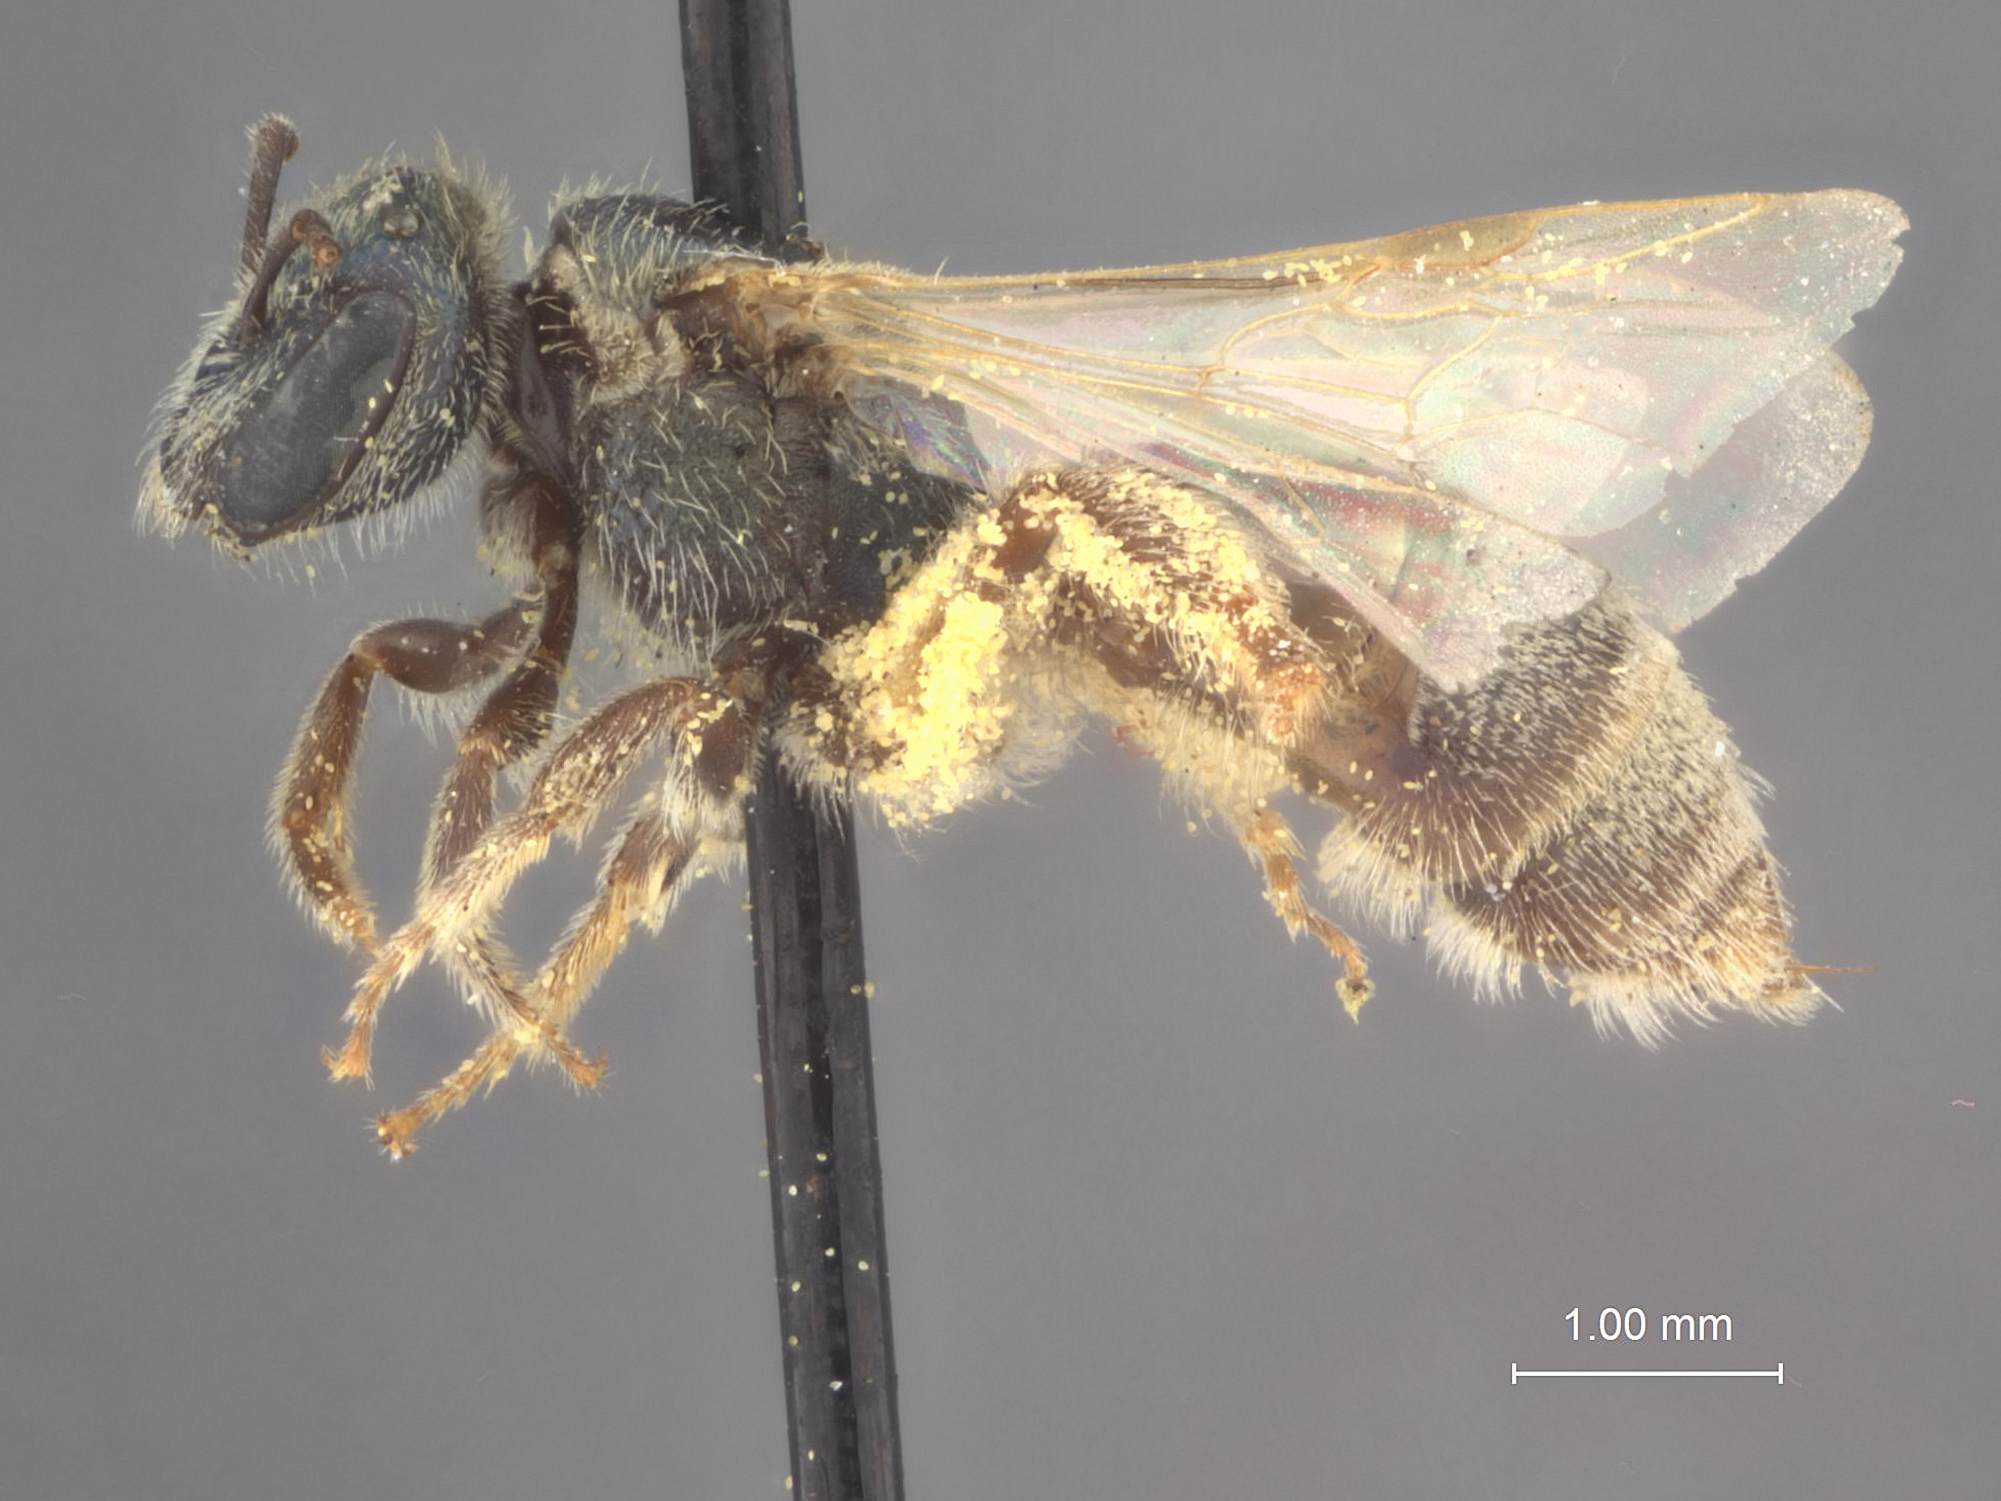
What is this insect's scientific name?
Halictus unicus
